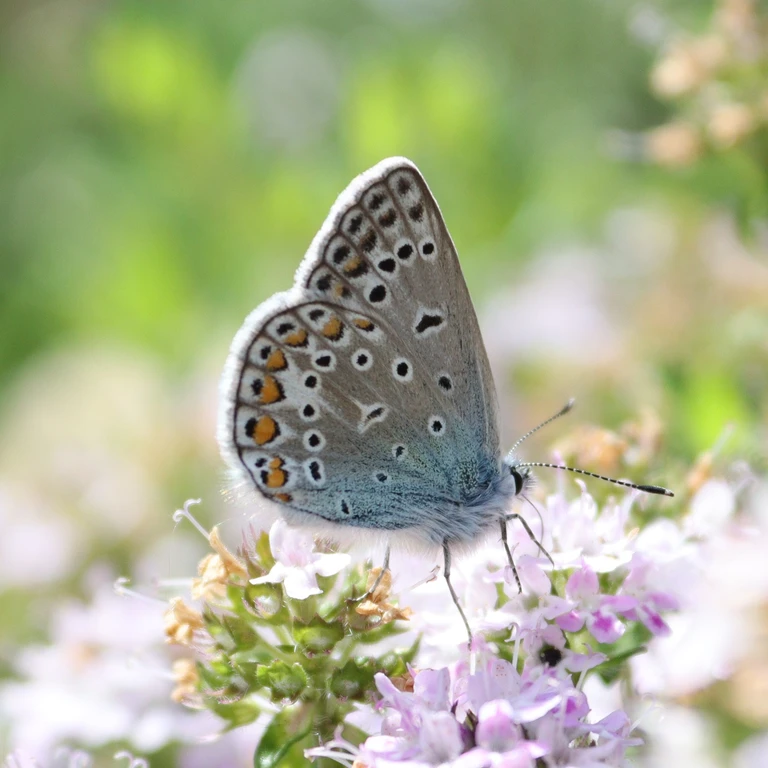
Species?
Polyommatus icarus
